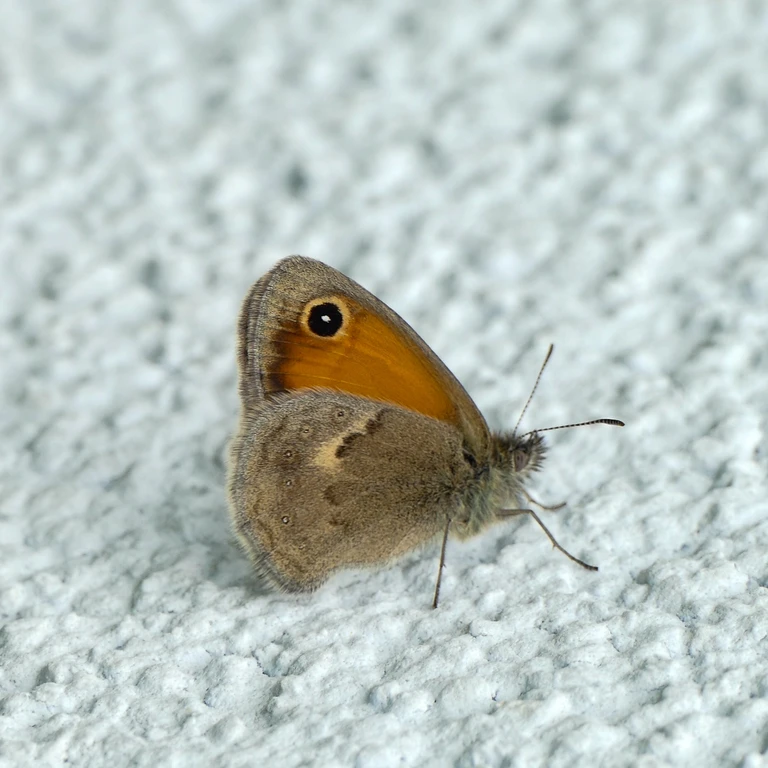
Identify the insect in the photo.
Coenonympha pamphilus
